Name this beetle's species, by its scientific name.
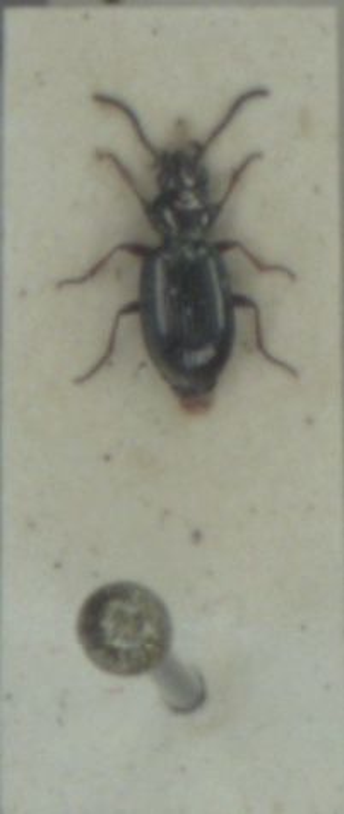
Bembidion lampros
